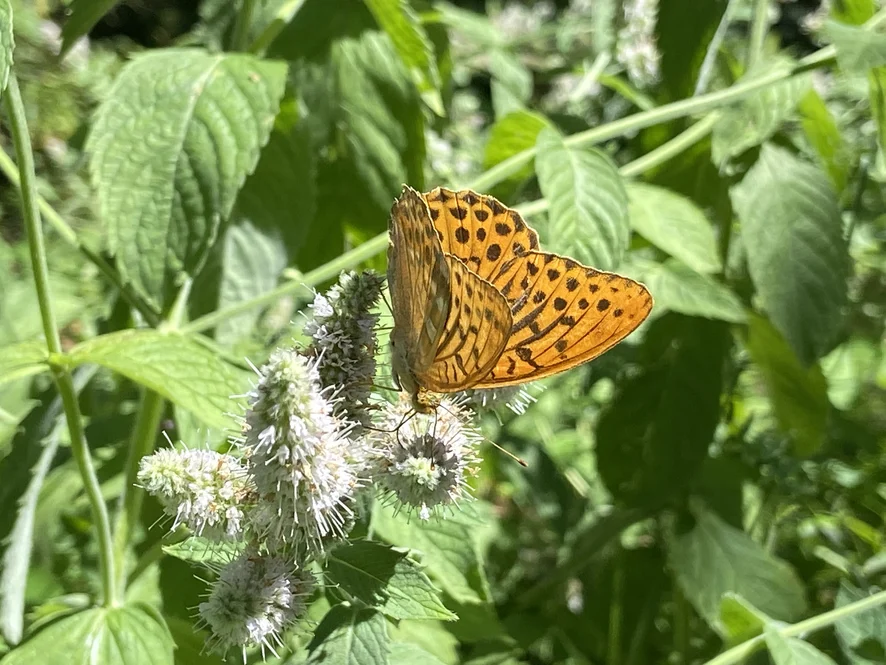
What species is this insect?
Argynnis paphia
